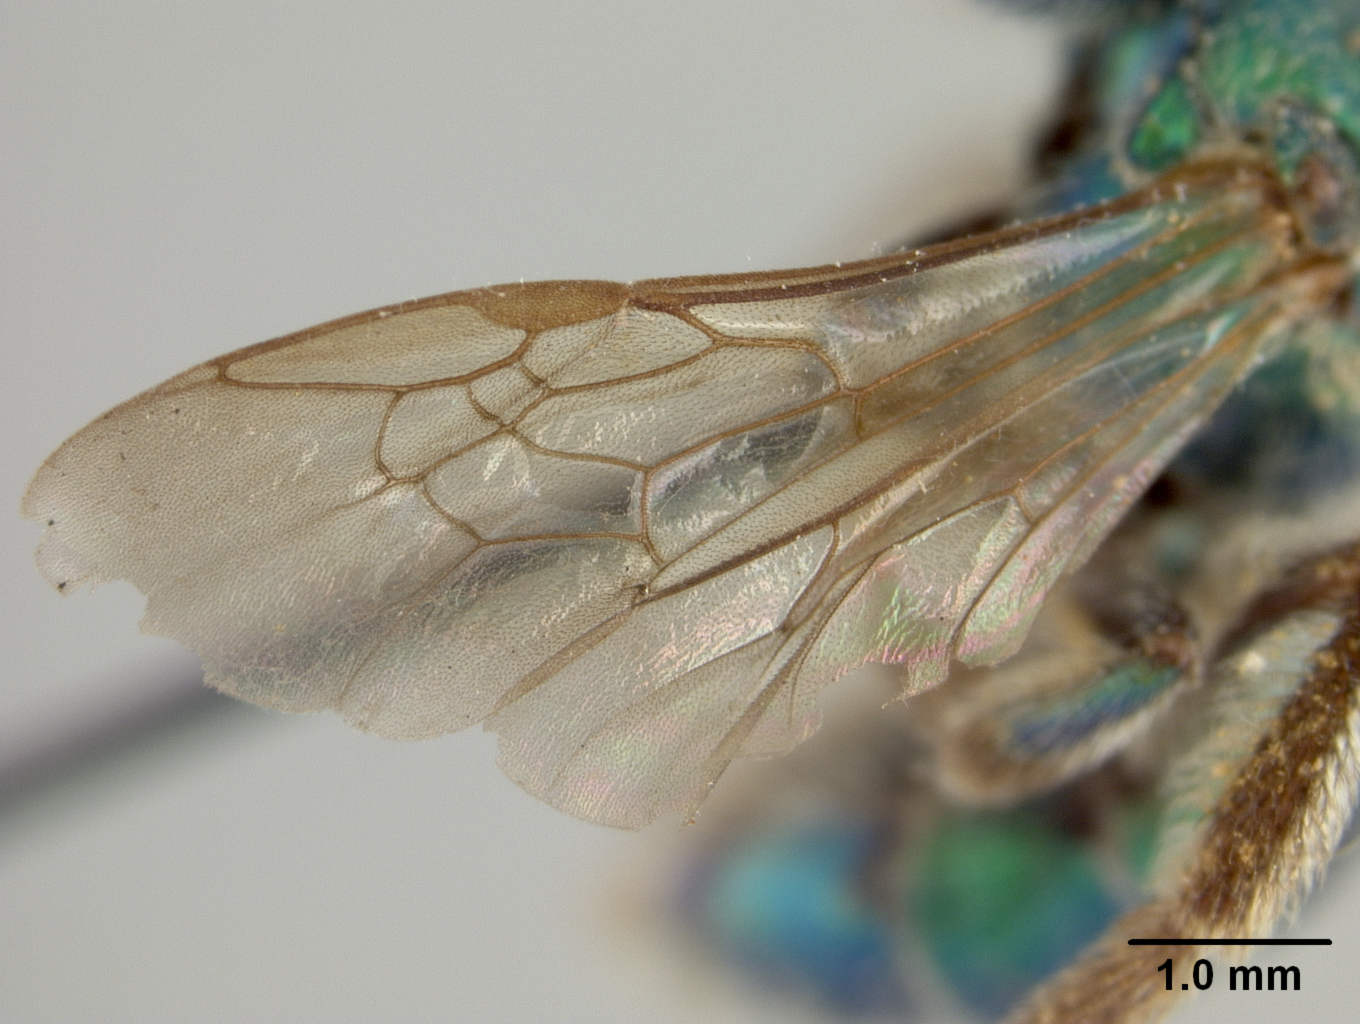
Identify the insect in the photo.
Augochlora sumptuosa
